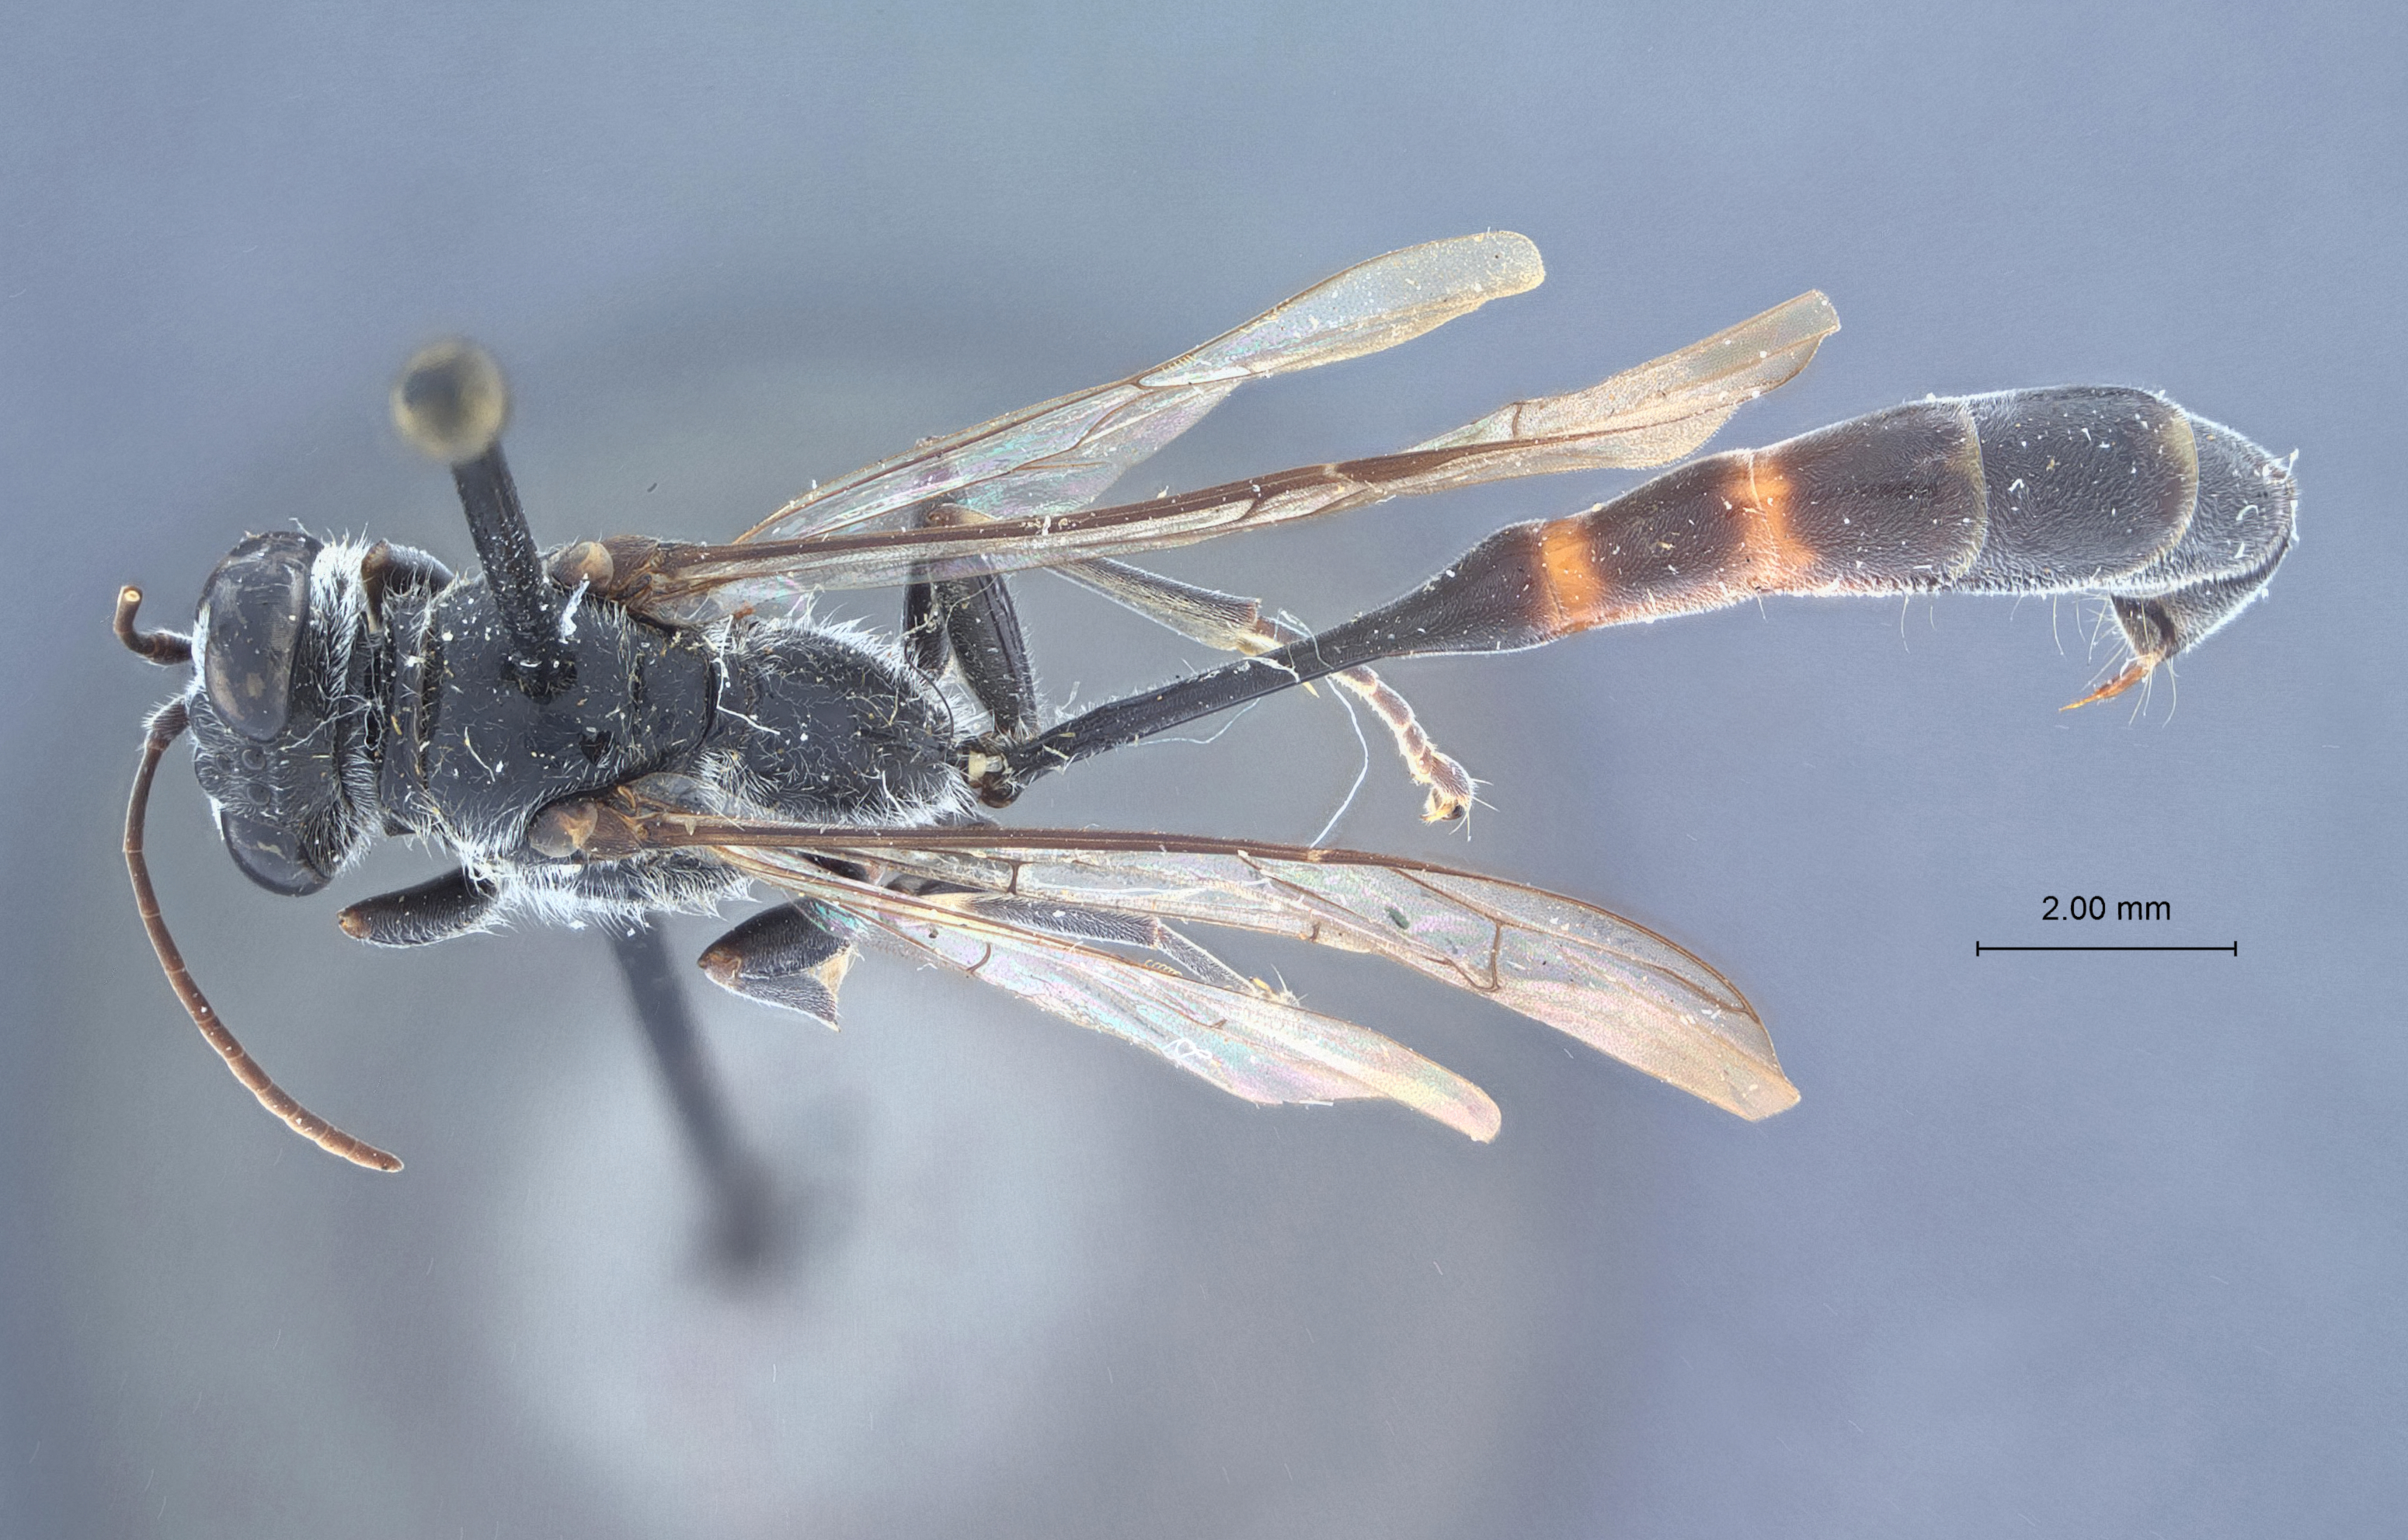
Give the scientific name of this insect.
Trypoxylon elongatum
